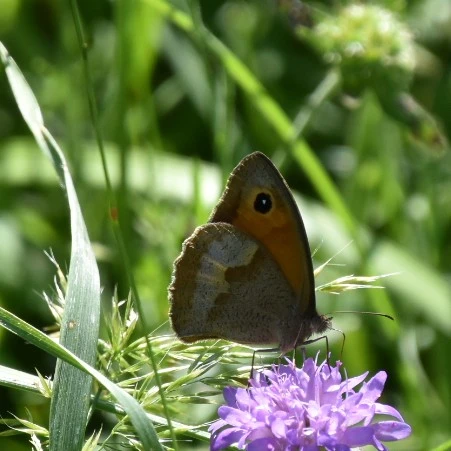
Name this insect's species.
Maniola jurtina
